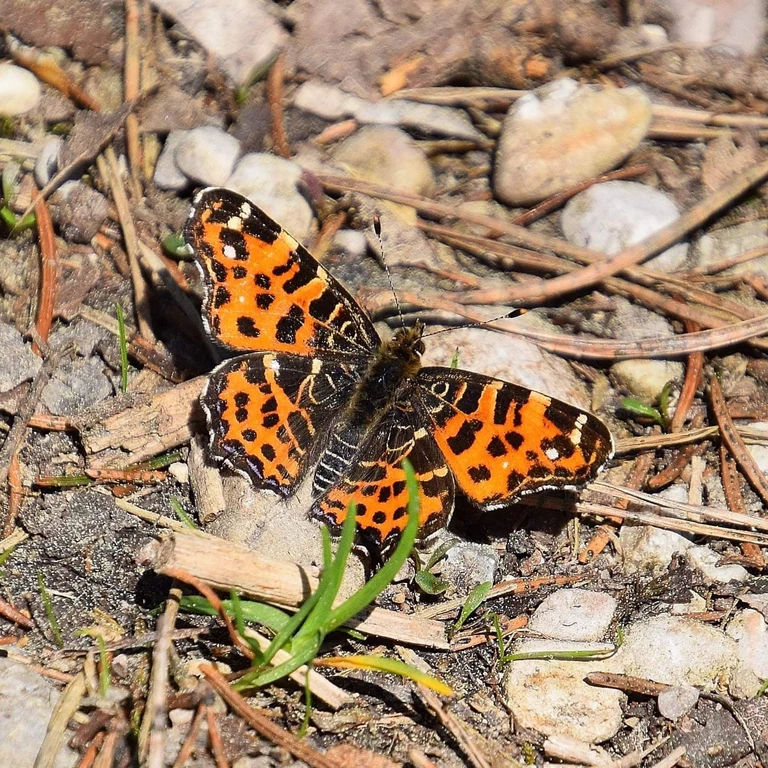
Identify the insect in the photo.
Araschnia levana
